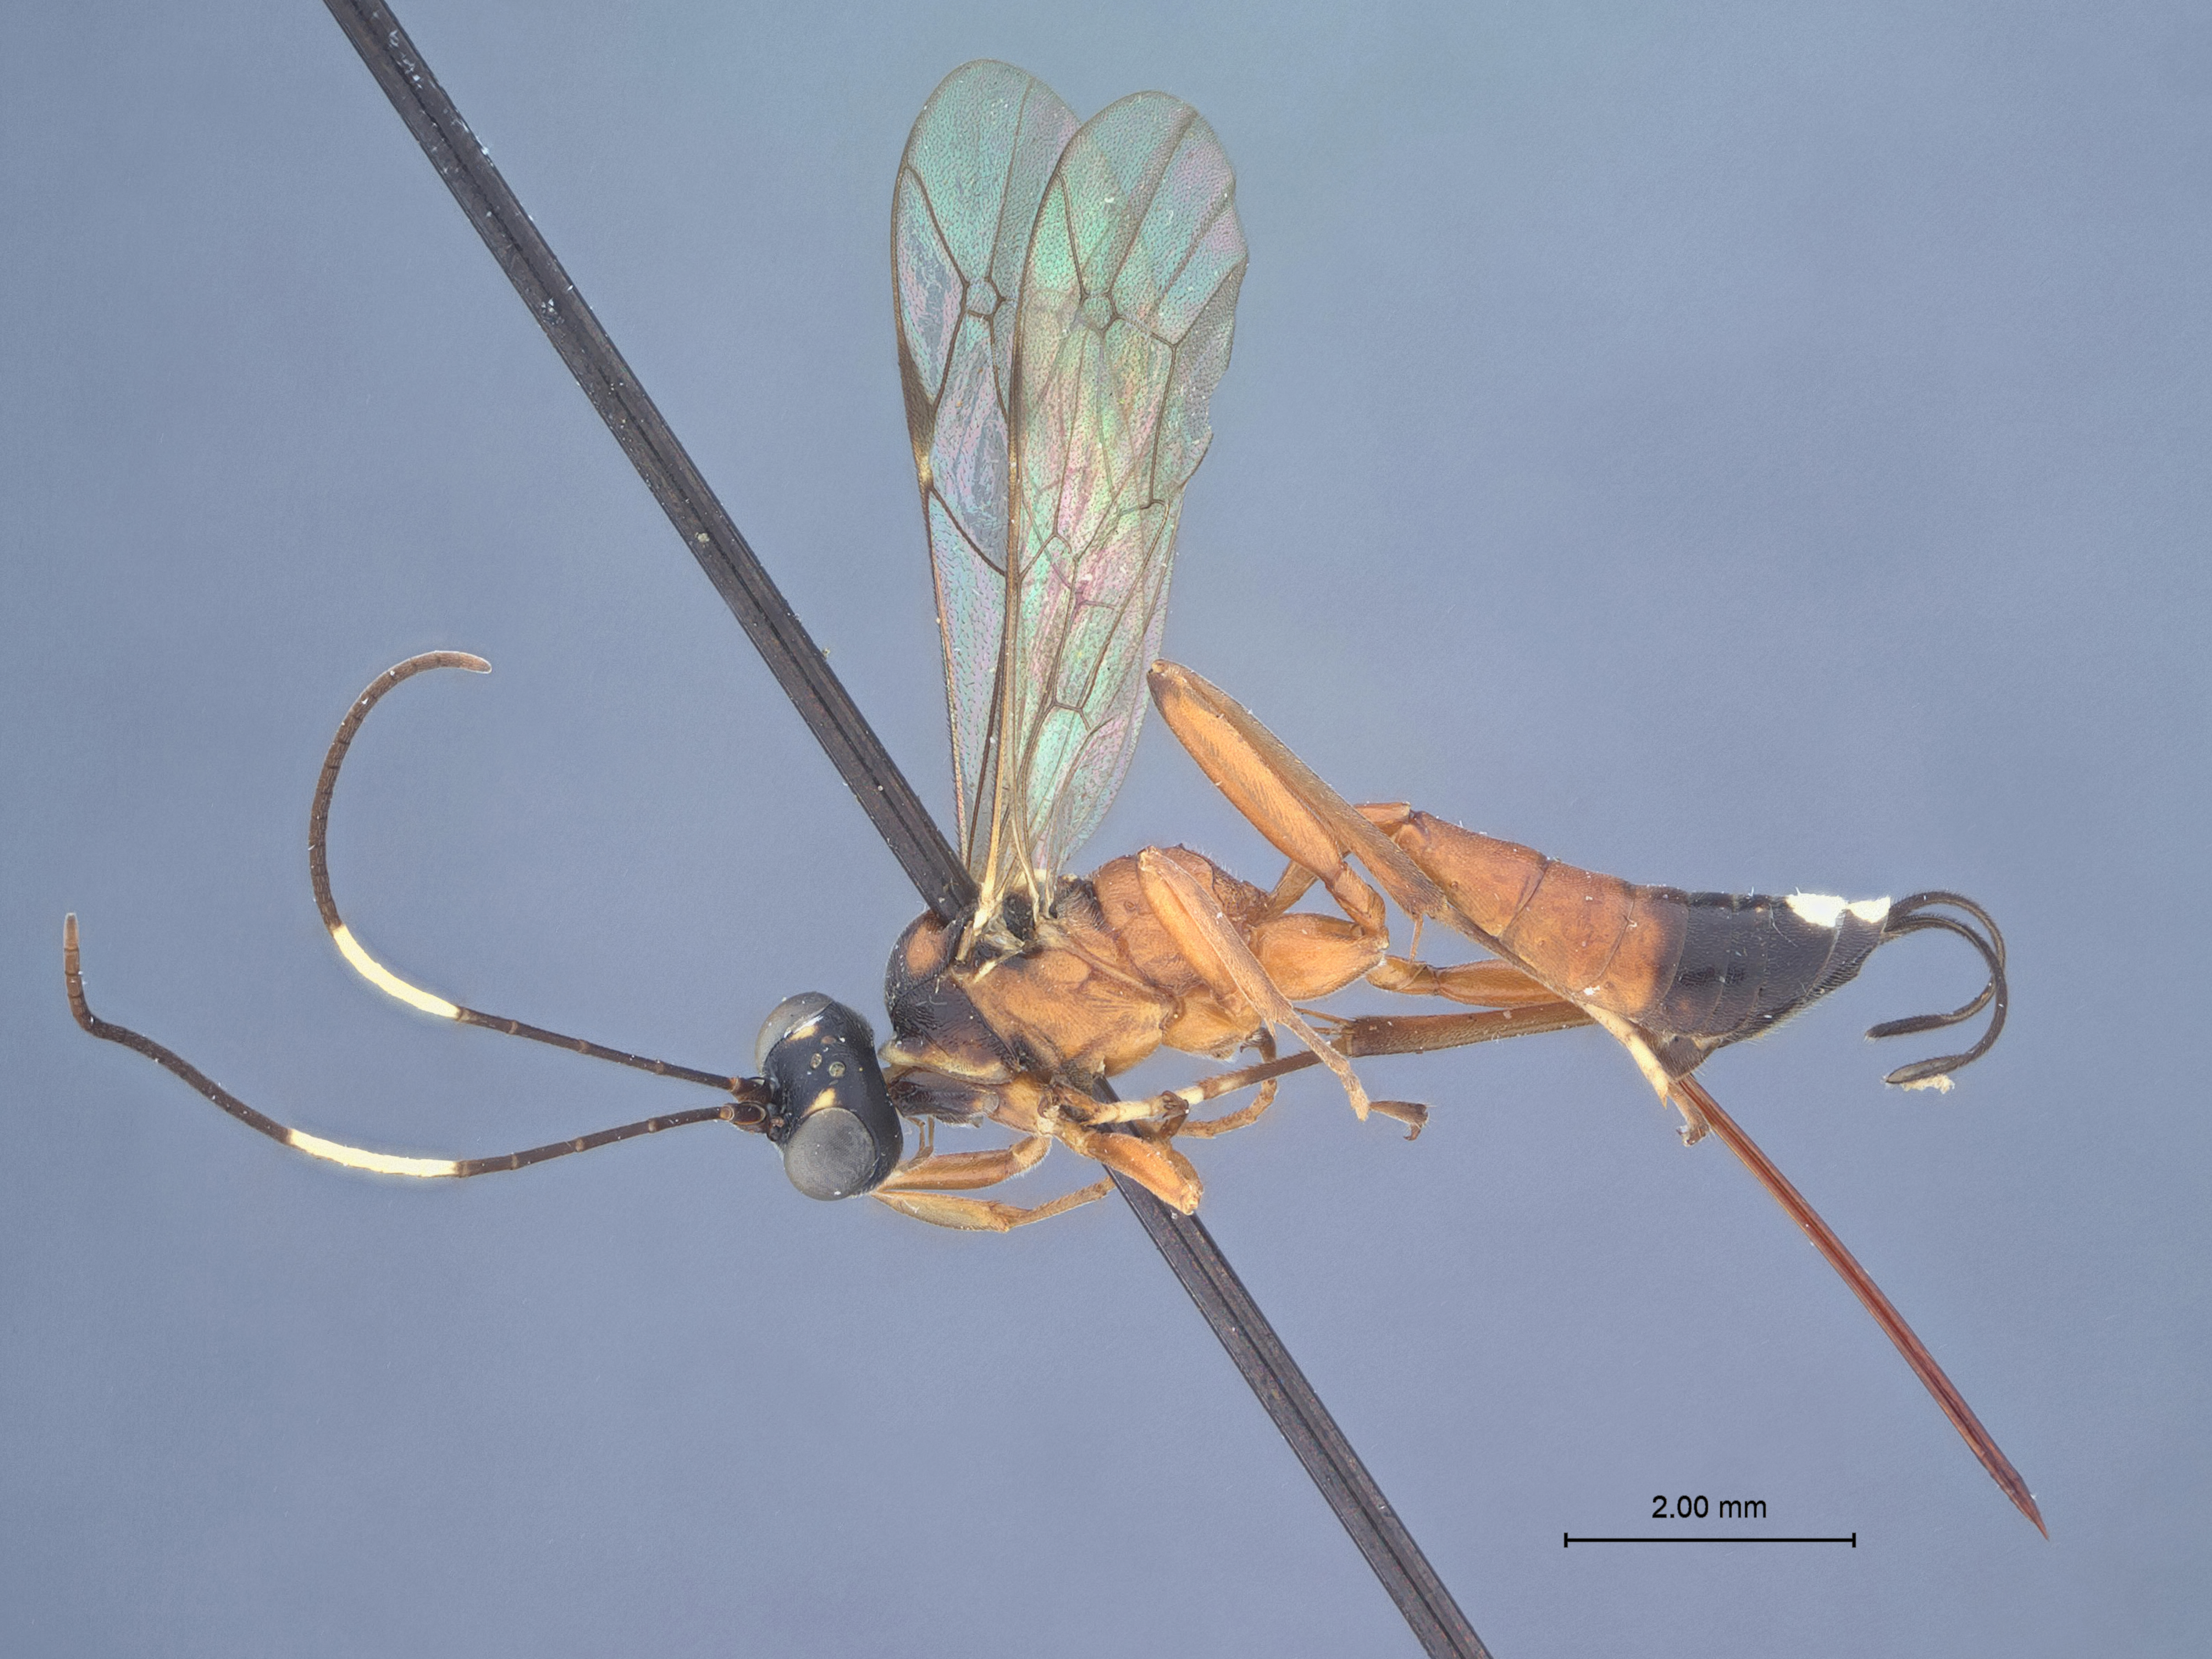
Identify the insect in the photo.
Aritranis byrsina
